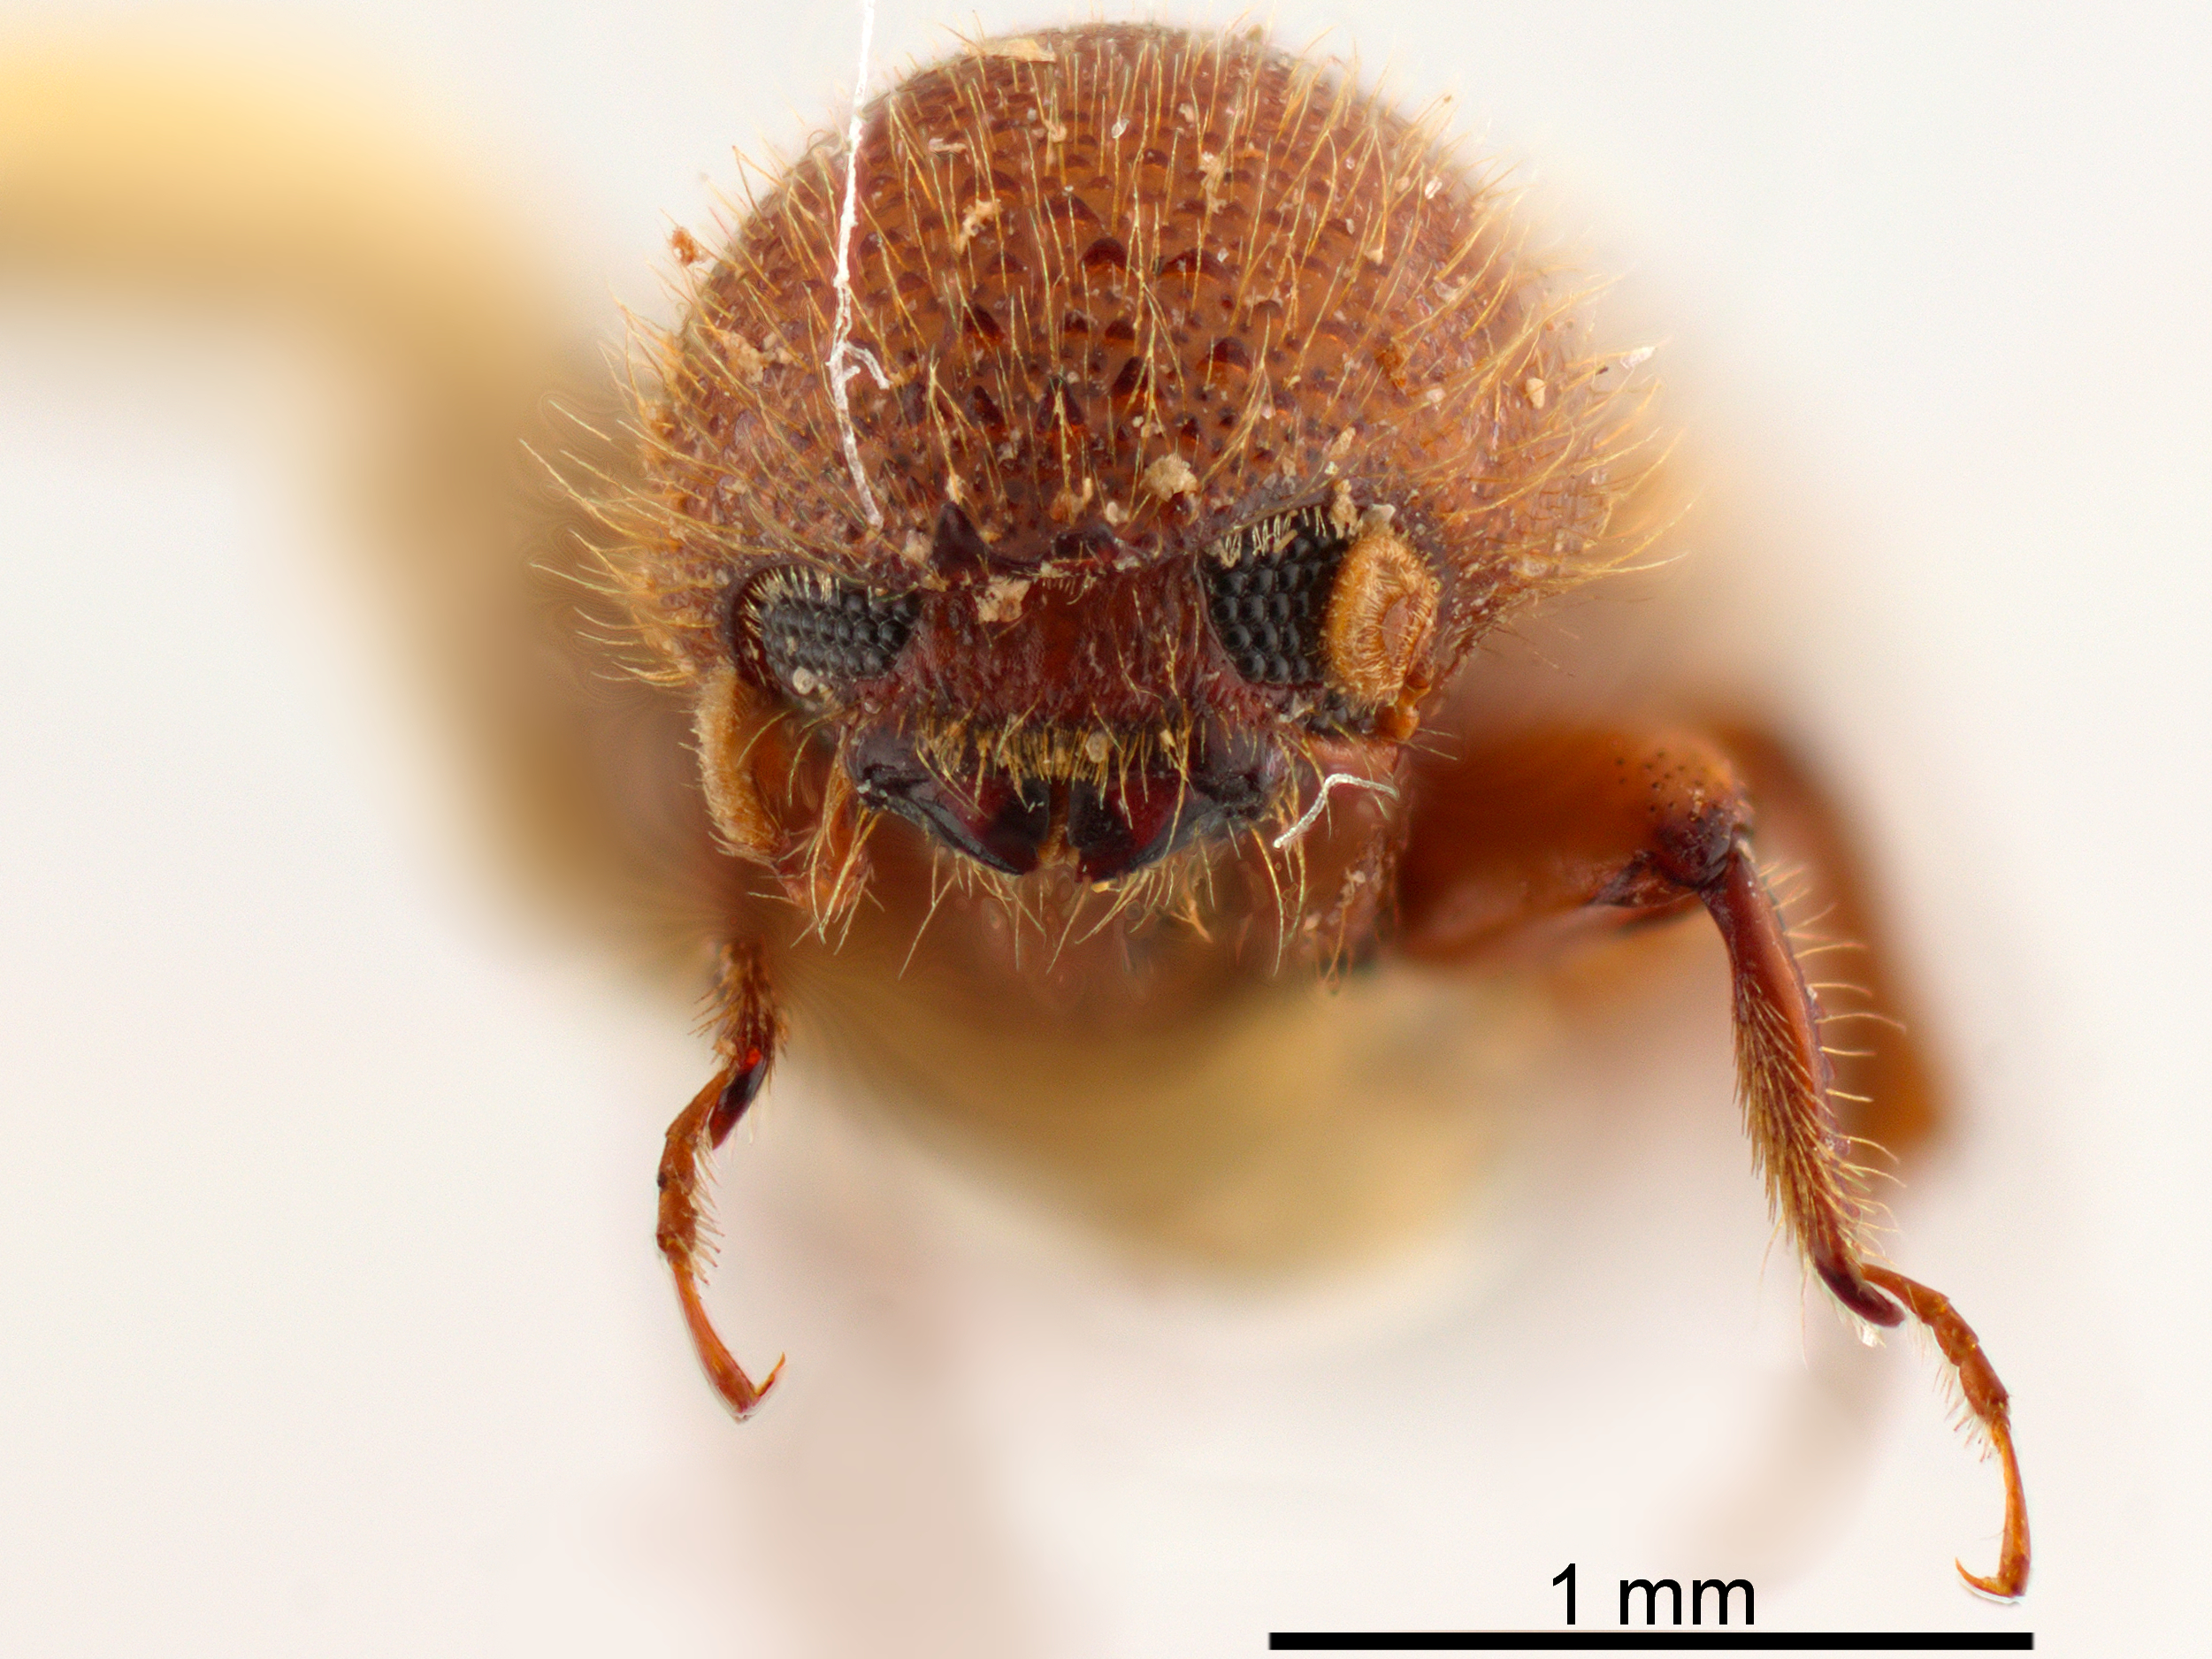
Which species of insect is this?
Sampsonius usurpatus
